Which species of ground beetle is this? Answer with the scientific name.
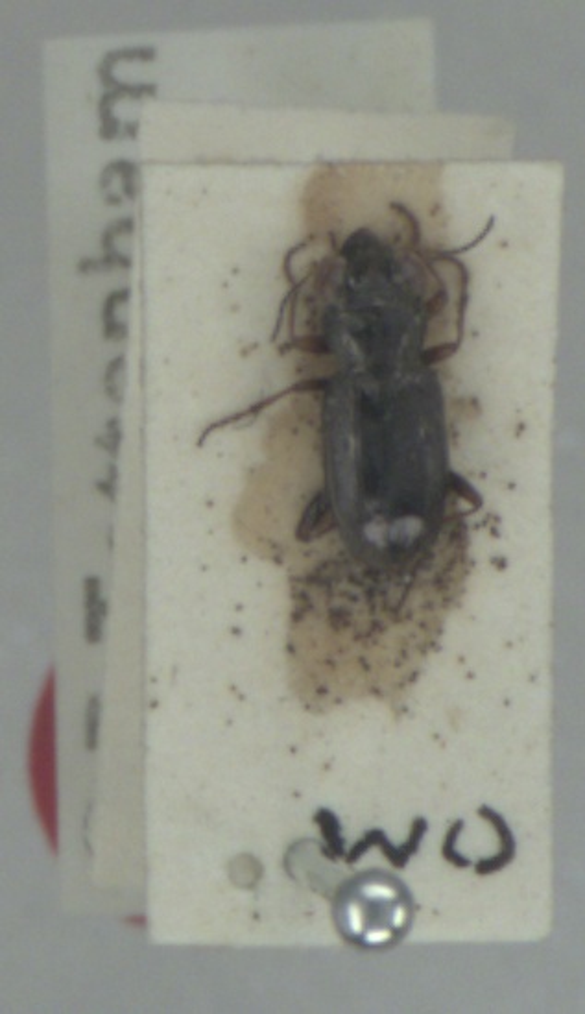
Notiophilus rufipes
